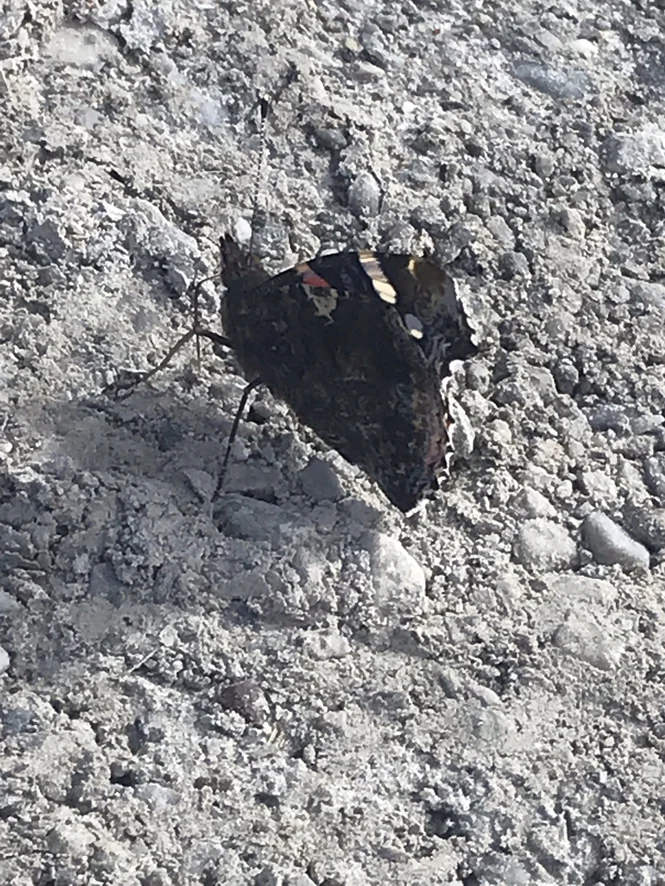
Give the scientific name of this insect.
Vanessa atalanta
